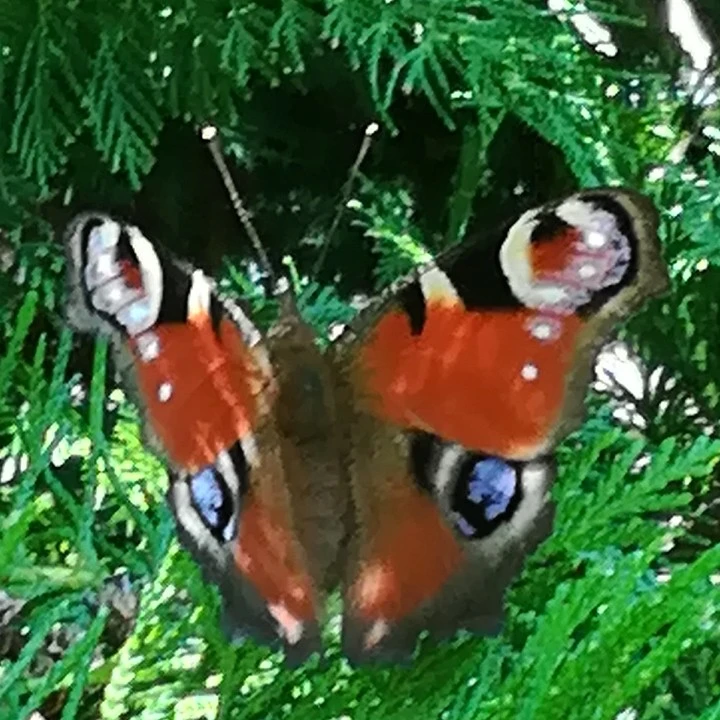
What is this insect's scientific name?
Aglais io
